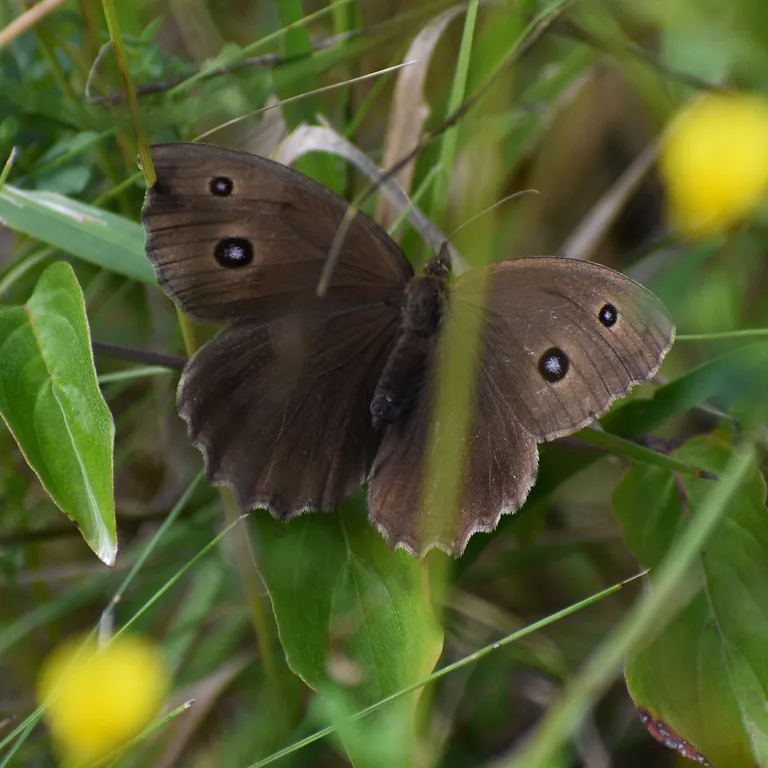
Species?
Minois dryas
